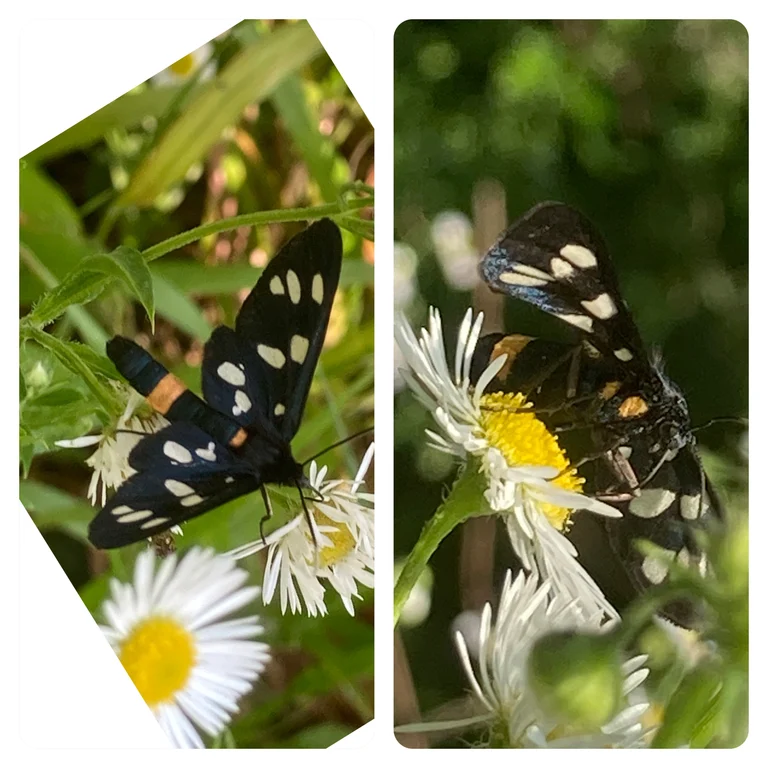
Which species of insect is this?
Amata phegea
